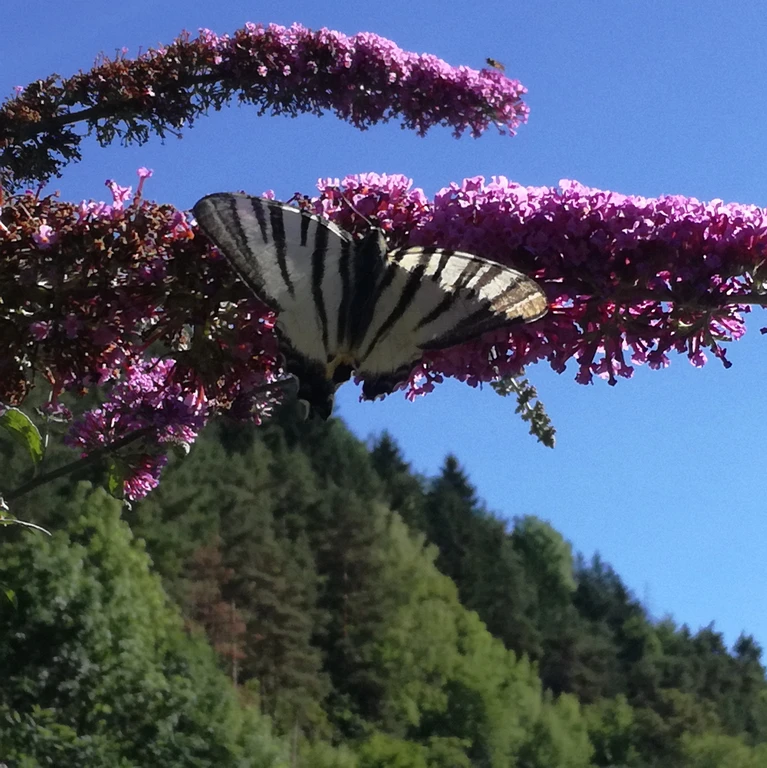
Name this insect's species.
Iphiclides podalirius
